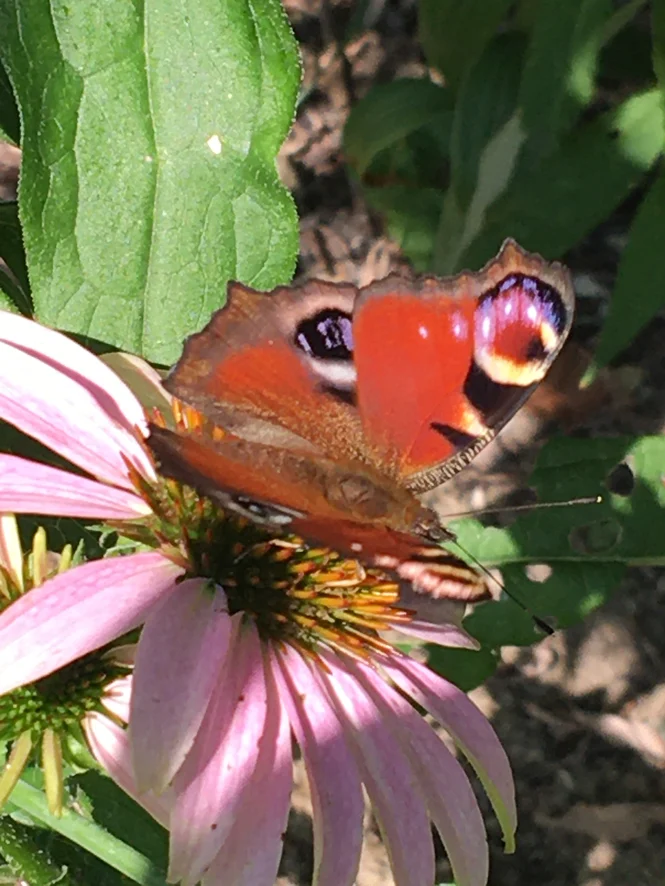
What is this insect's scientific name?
Aglais io
